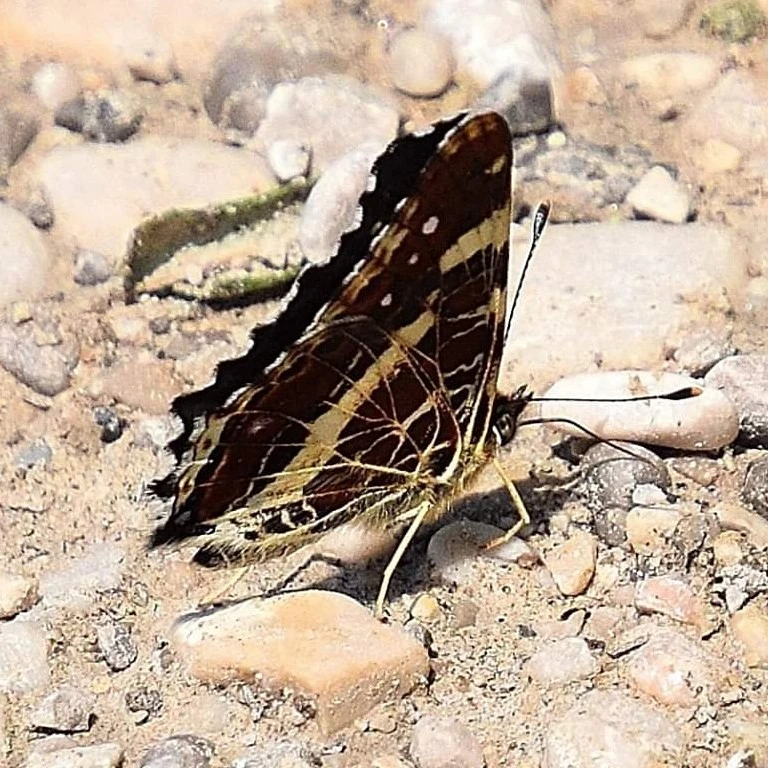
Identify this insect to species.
Araschnia levana
